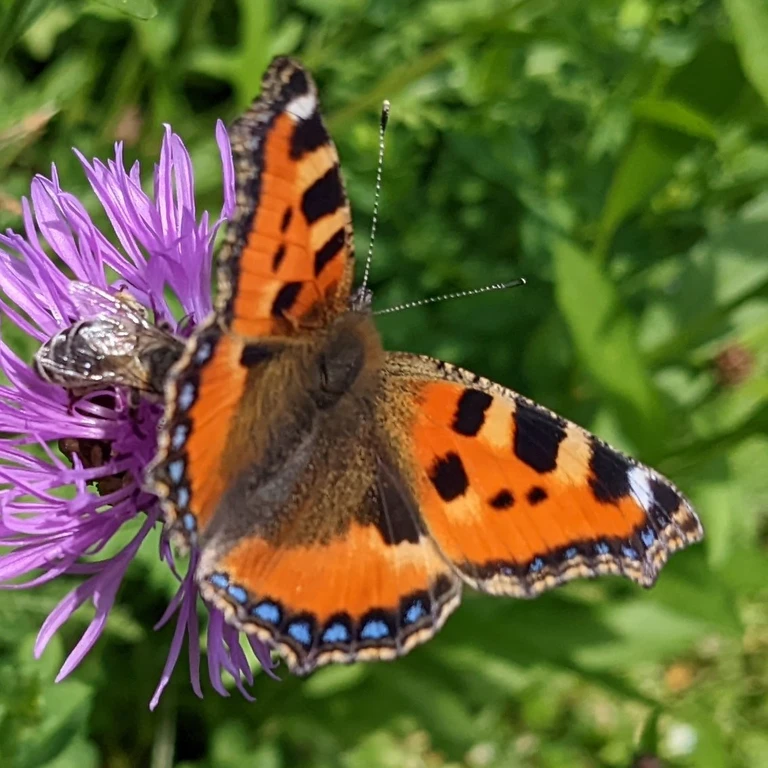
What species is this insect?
Aglais urticae
